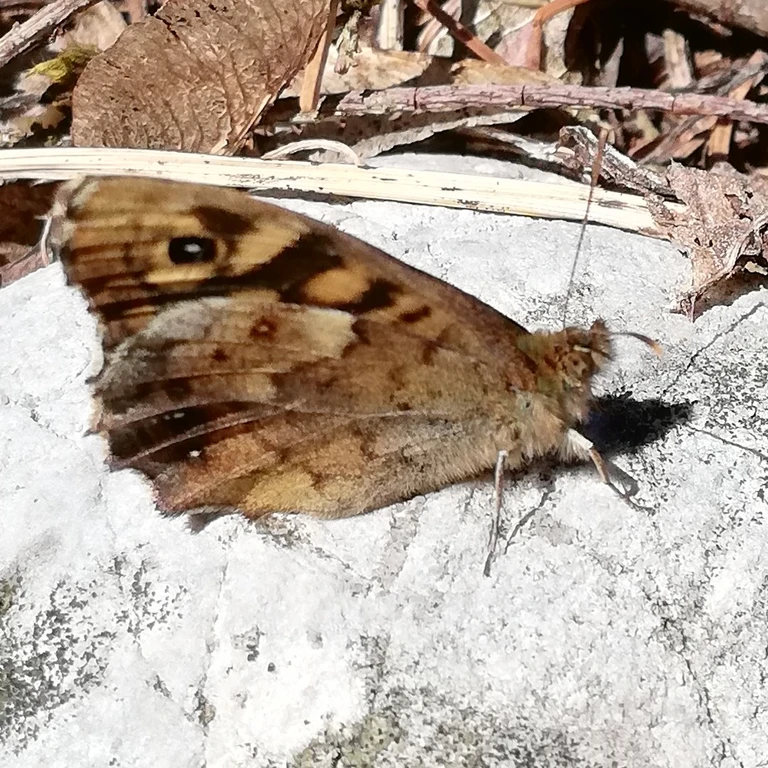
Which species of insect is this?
Pararge aegeria
